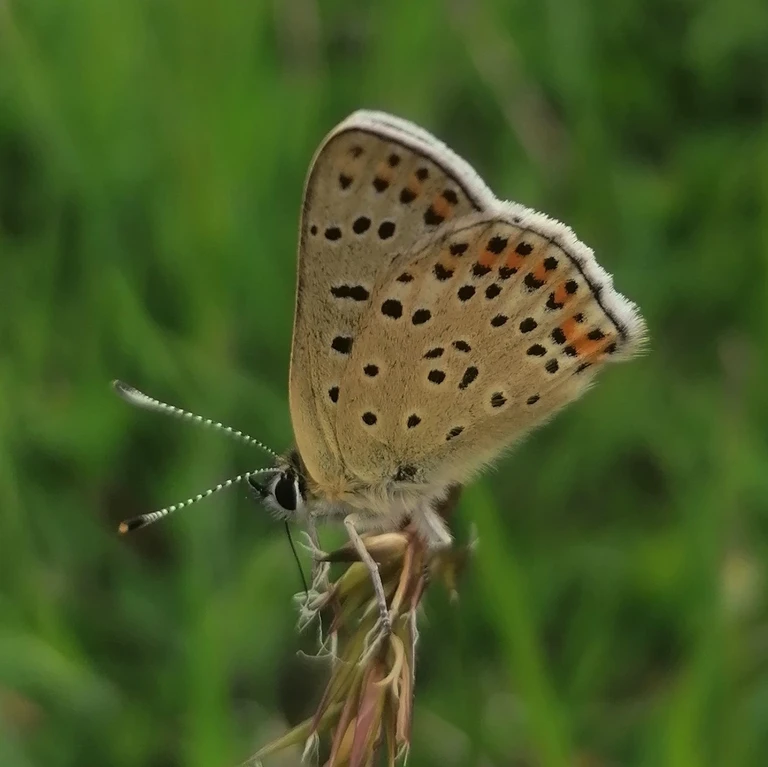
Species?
Lycaena tityrus (also Loweia tityrus)
